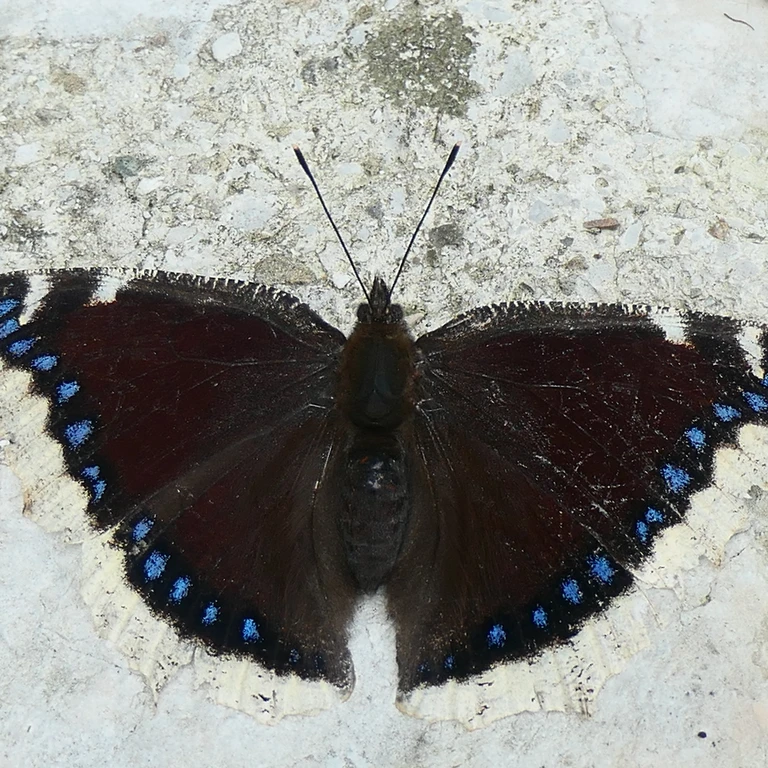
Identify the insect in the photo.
Nymphalis antiopa
